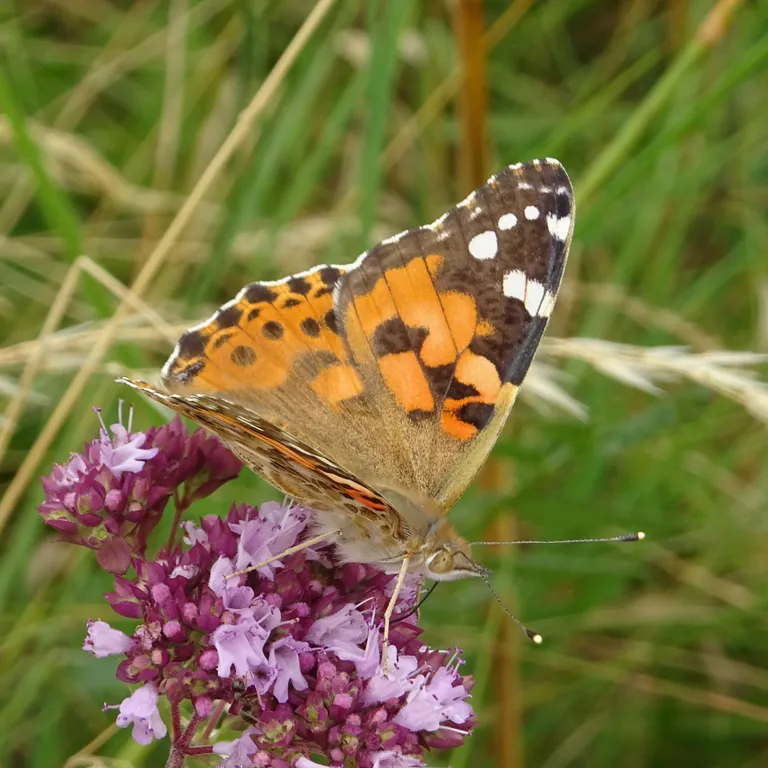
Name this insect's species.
Vanessa cardui
